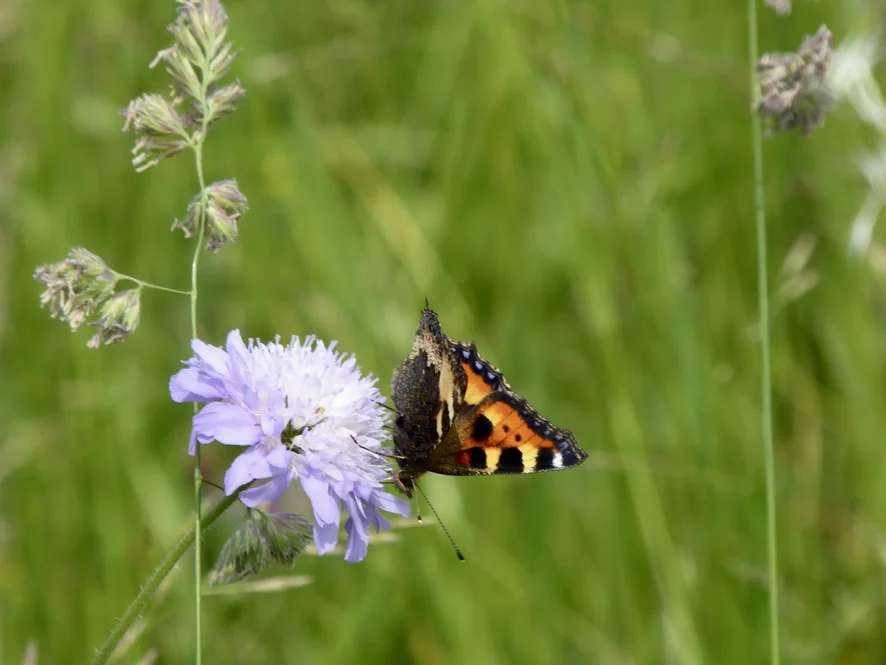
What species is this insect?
Aglais urticae
